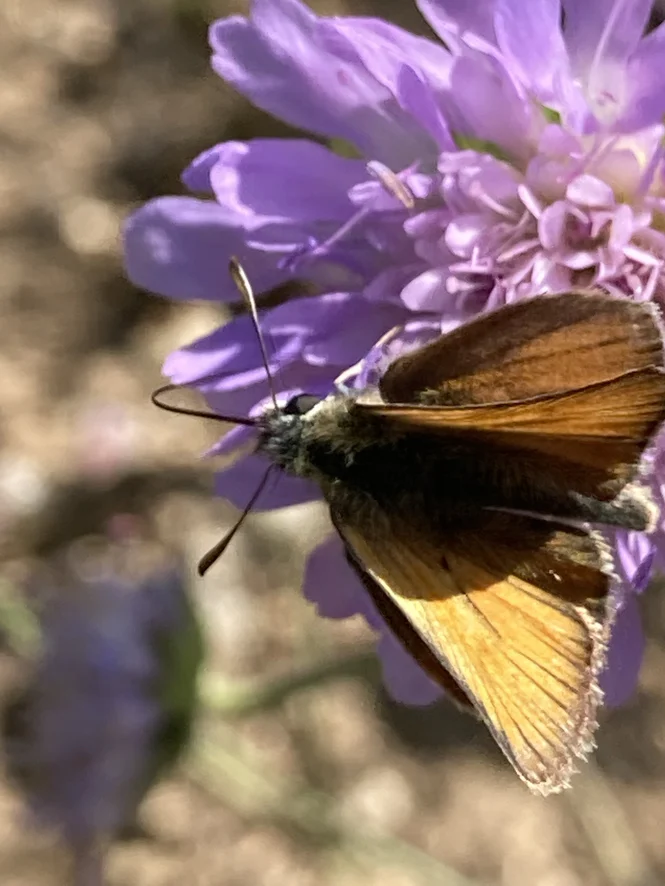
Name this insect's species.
Thymelicus sylvestris
